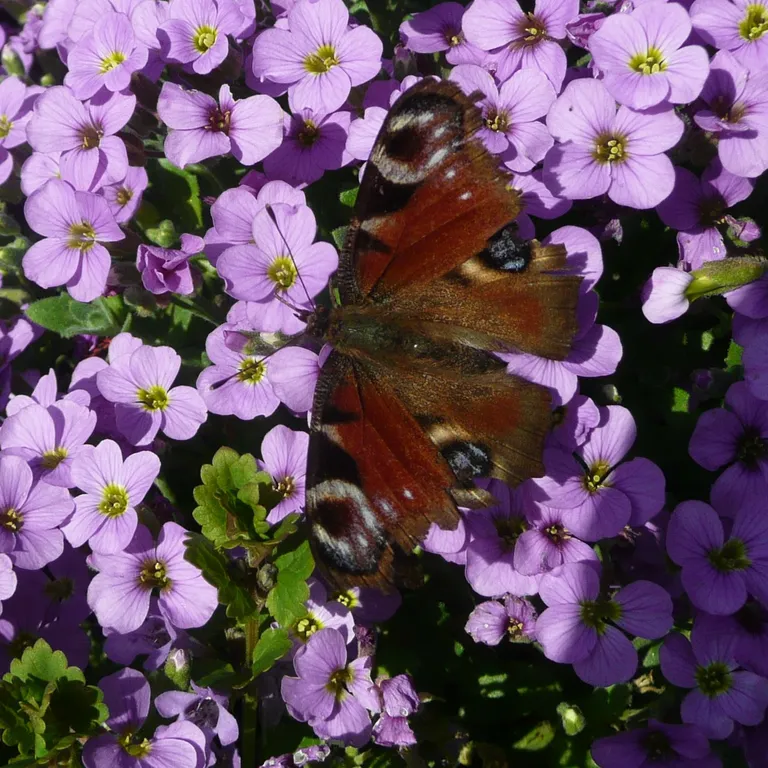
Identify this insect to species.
Aglais io
